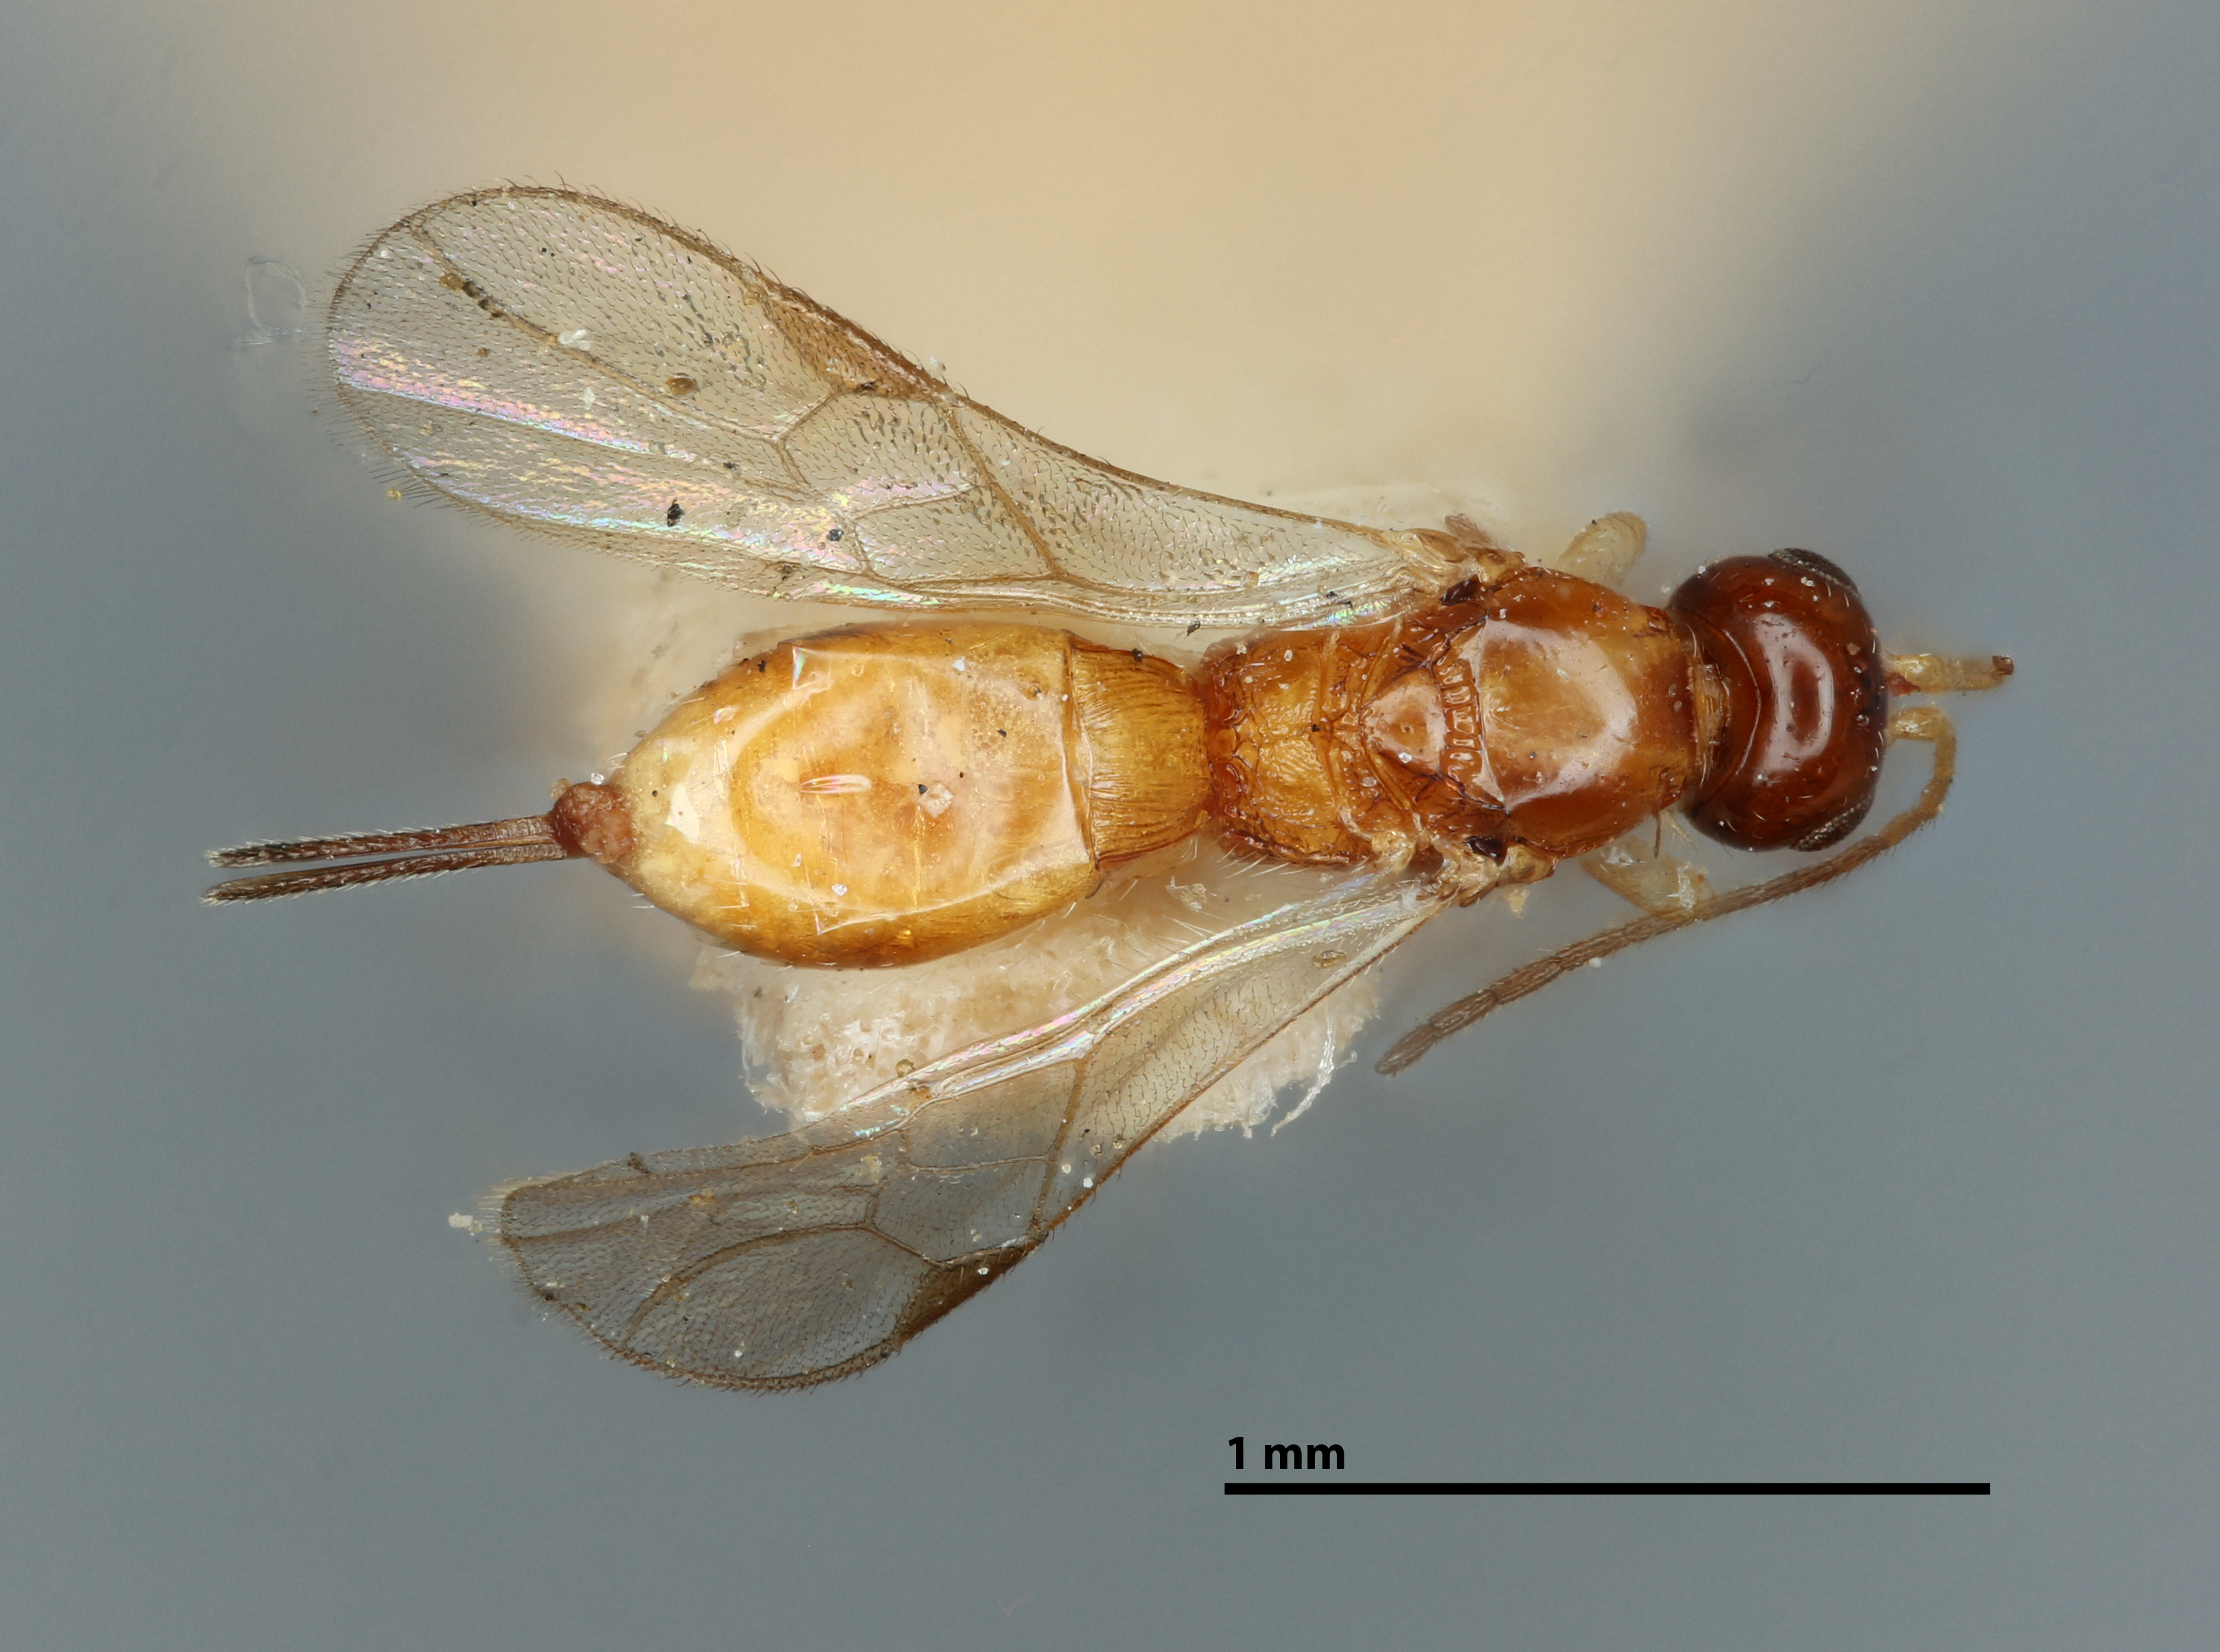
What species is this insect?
Ecphylus nigriceps
